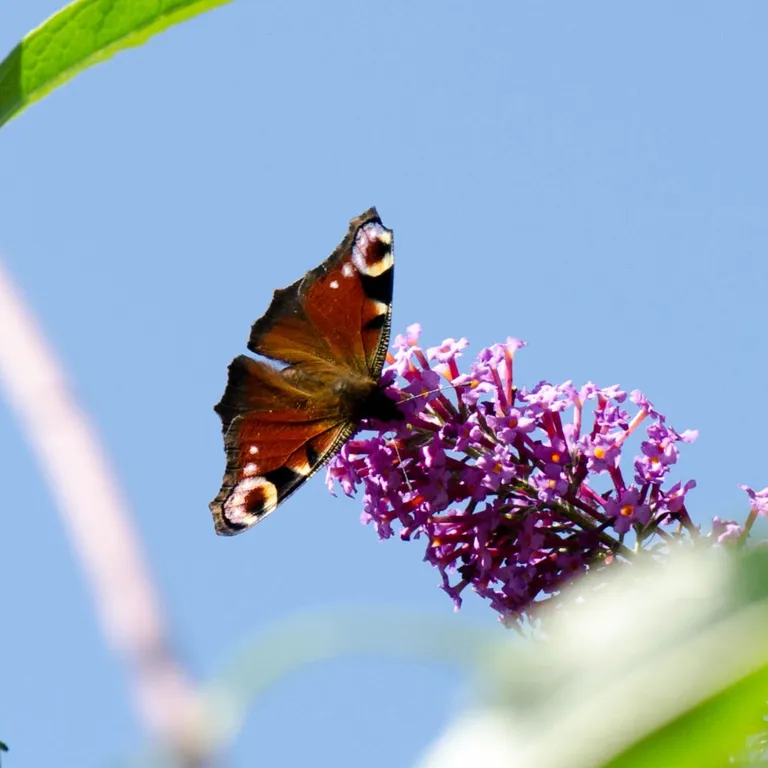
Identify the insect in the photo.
Aglais io
